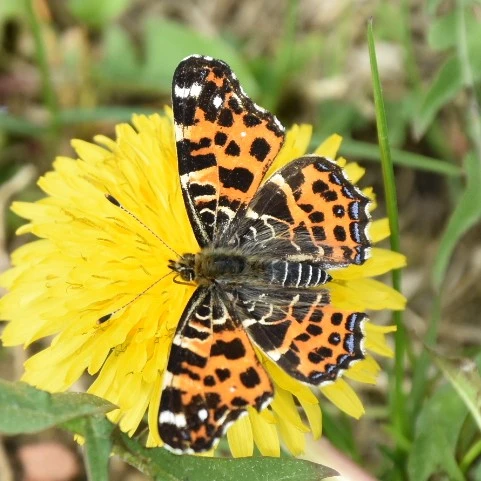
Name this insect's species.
Araschnia levana
